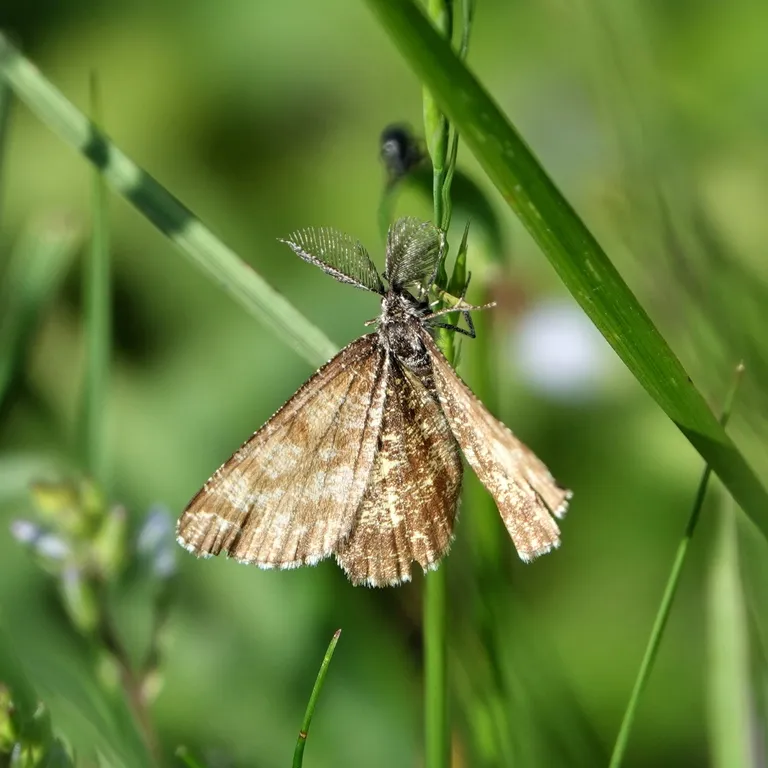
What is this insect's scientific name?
Ematurga atomaria
